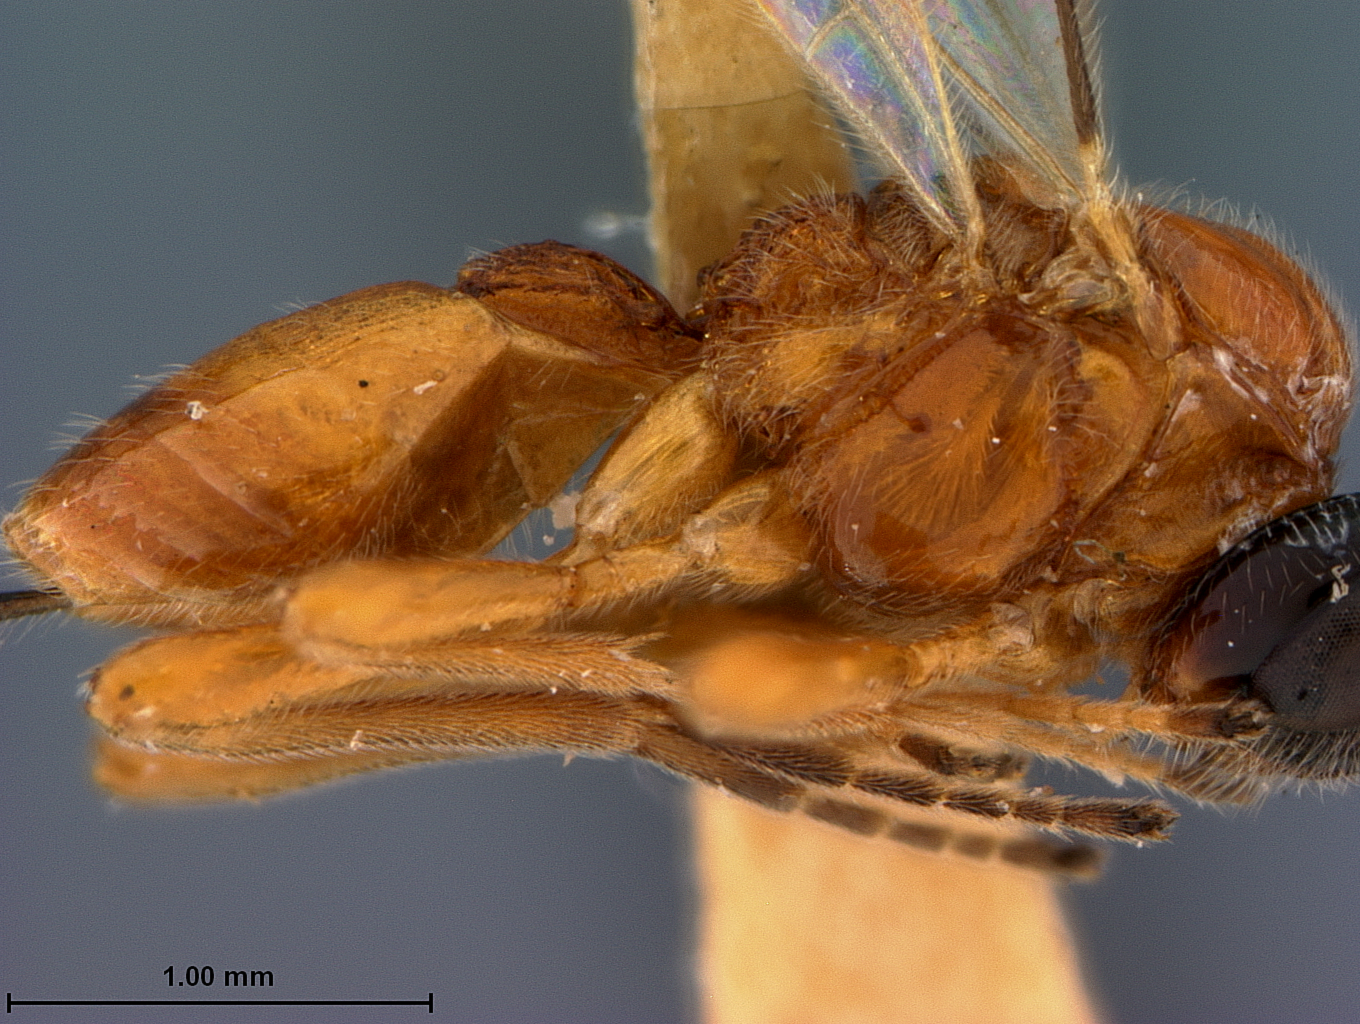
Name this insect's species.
Opius baldufi
